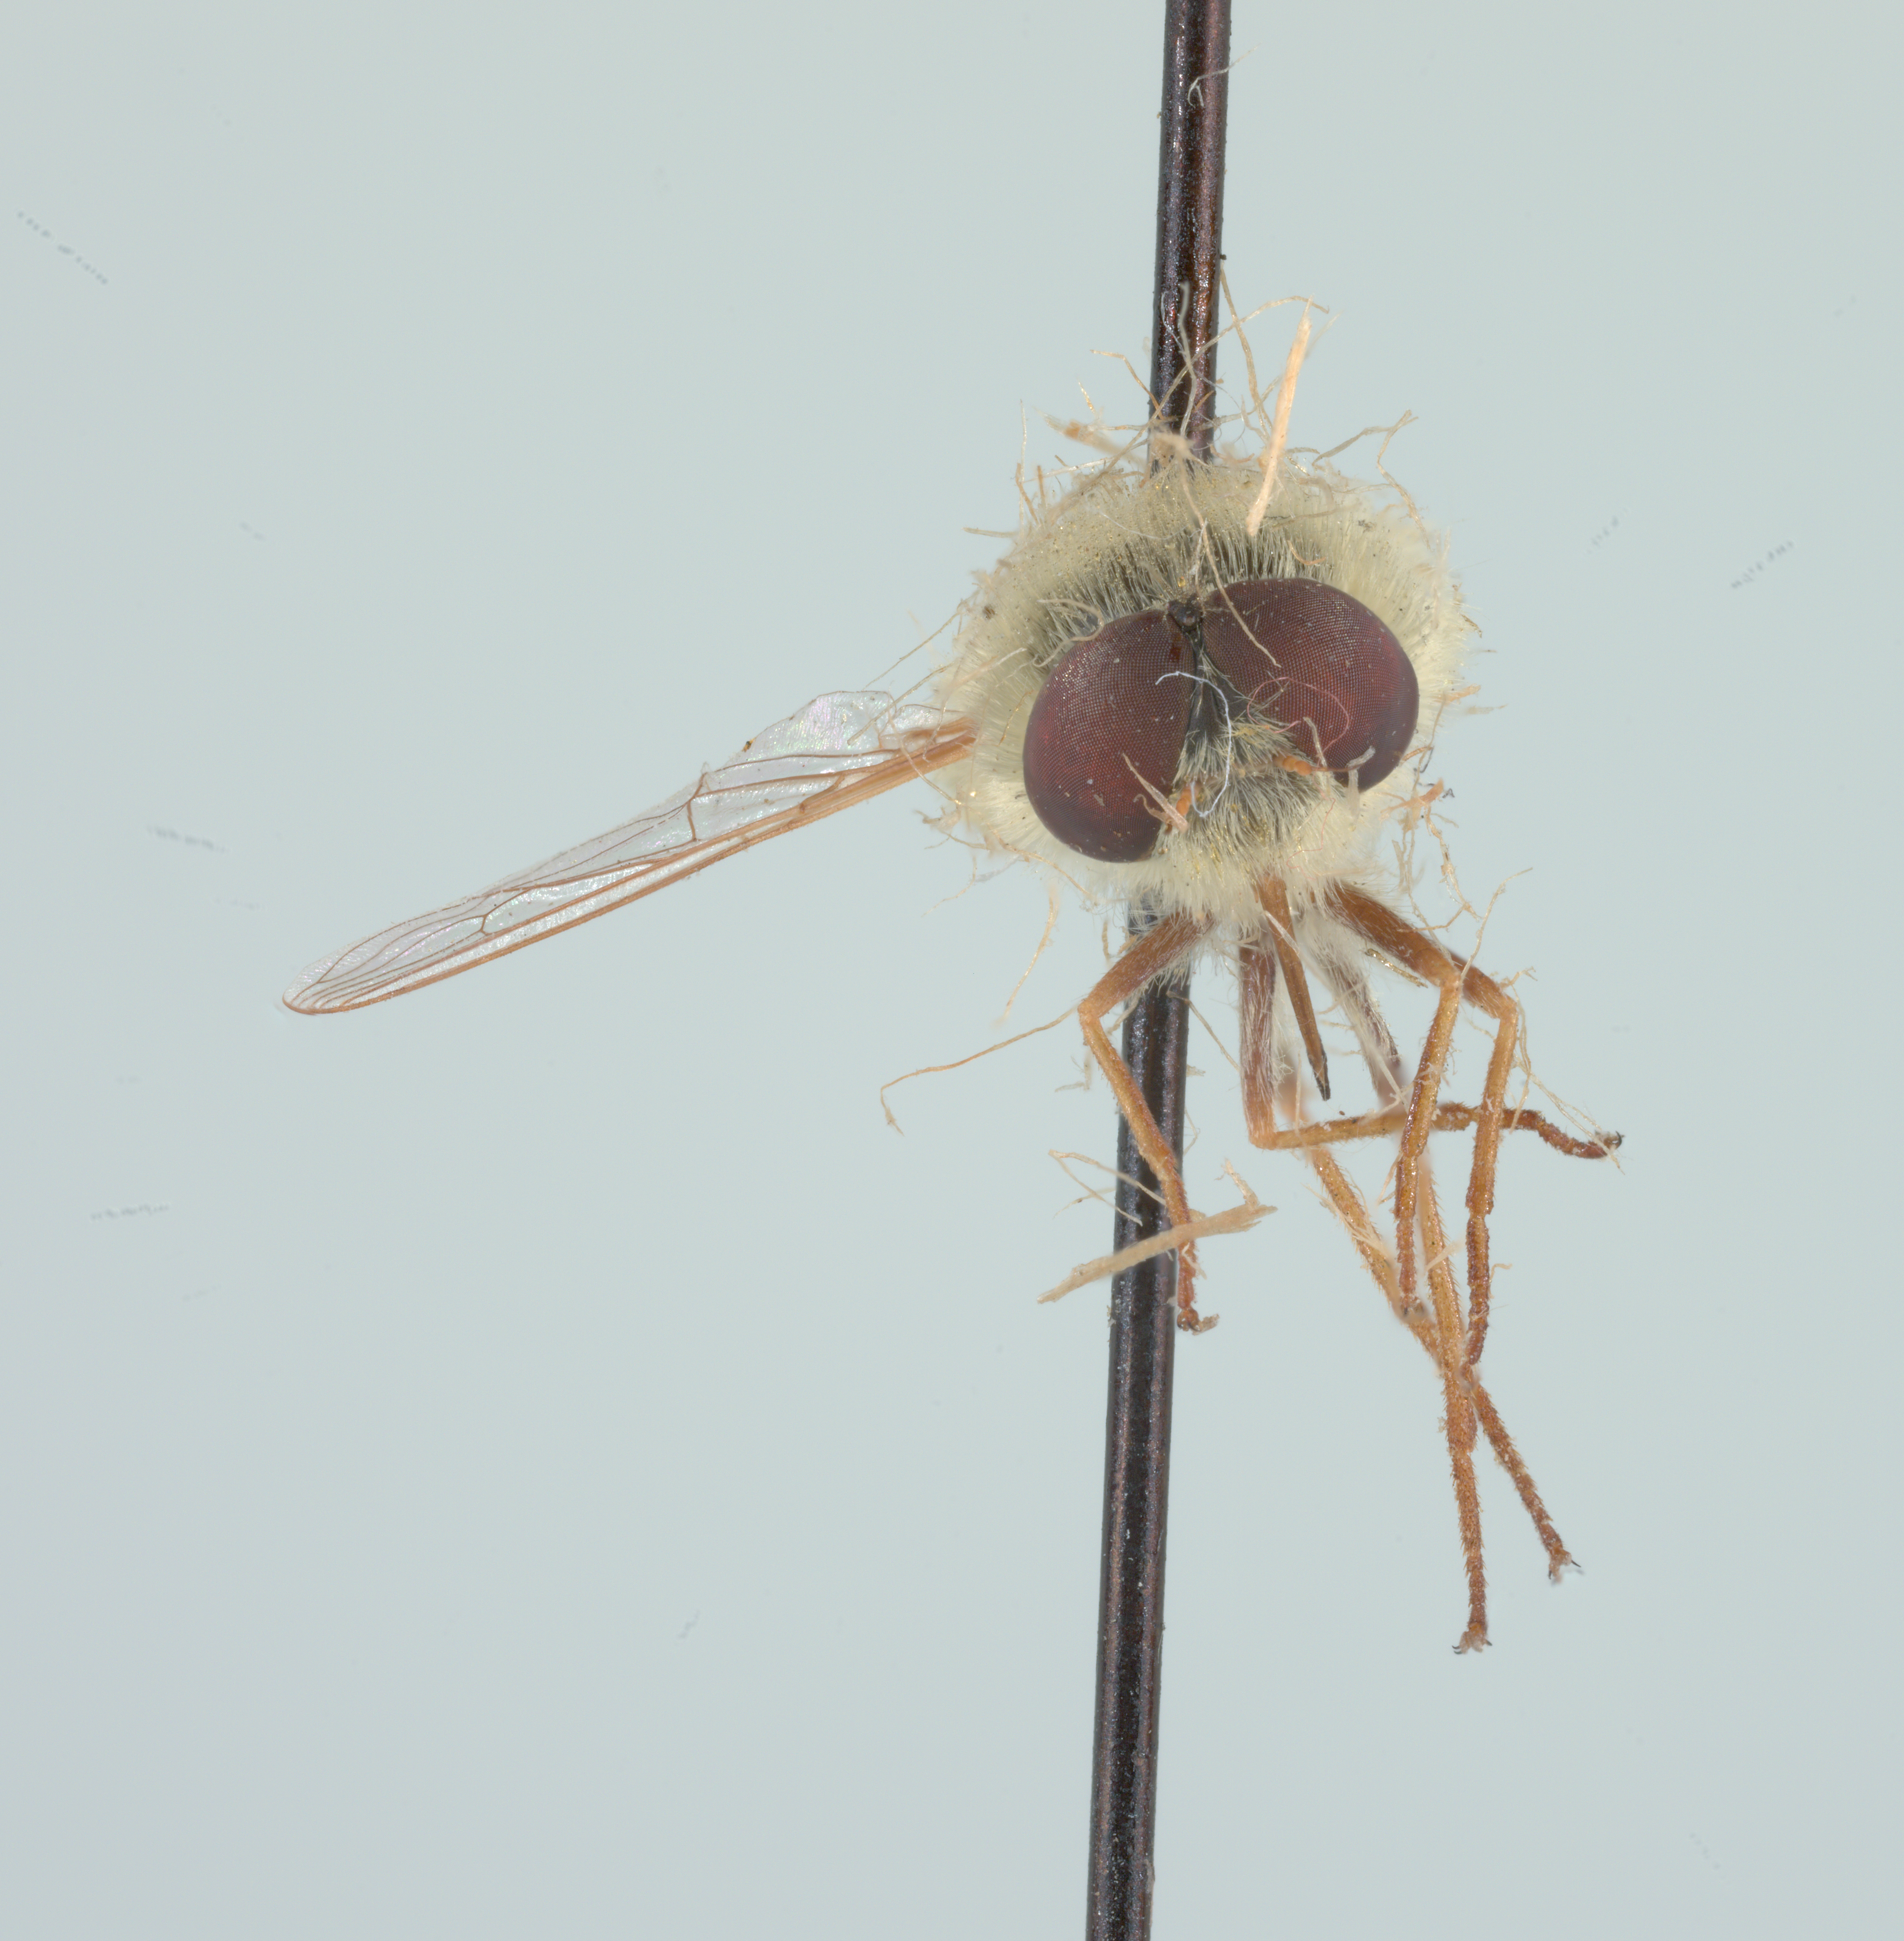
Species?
Neorhynchocephalus sackenii
